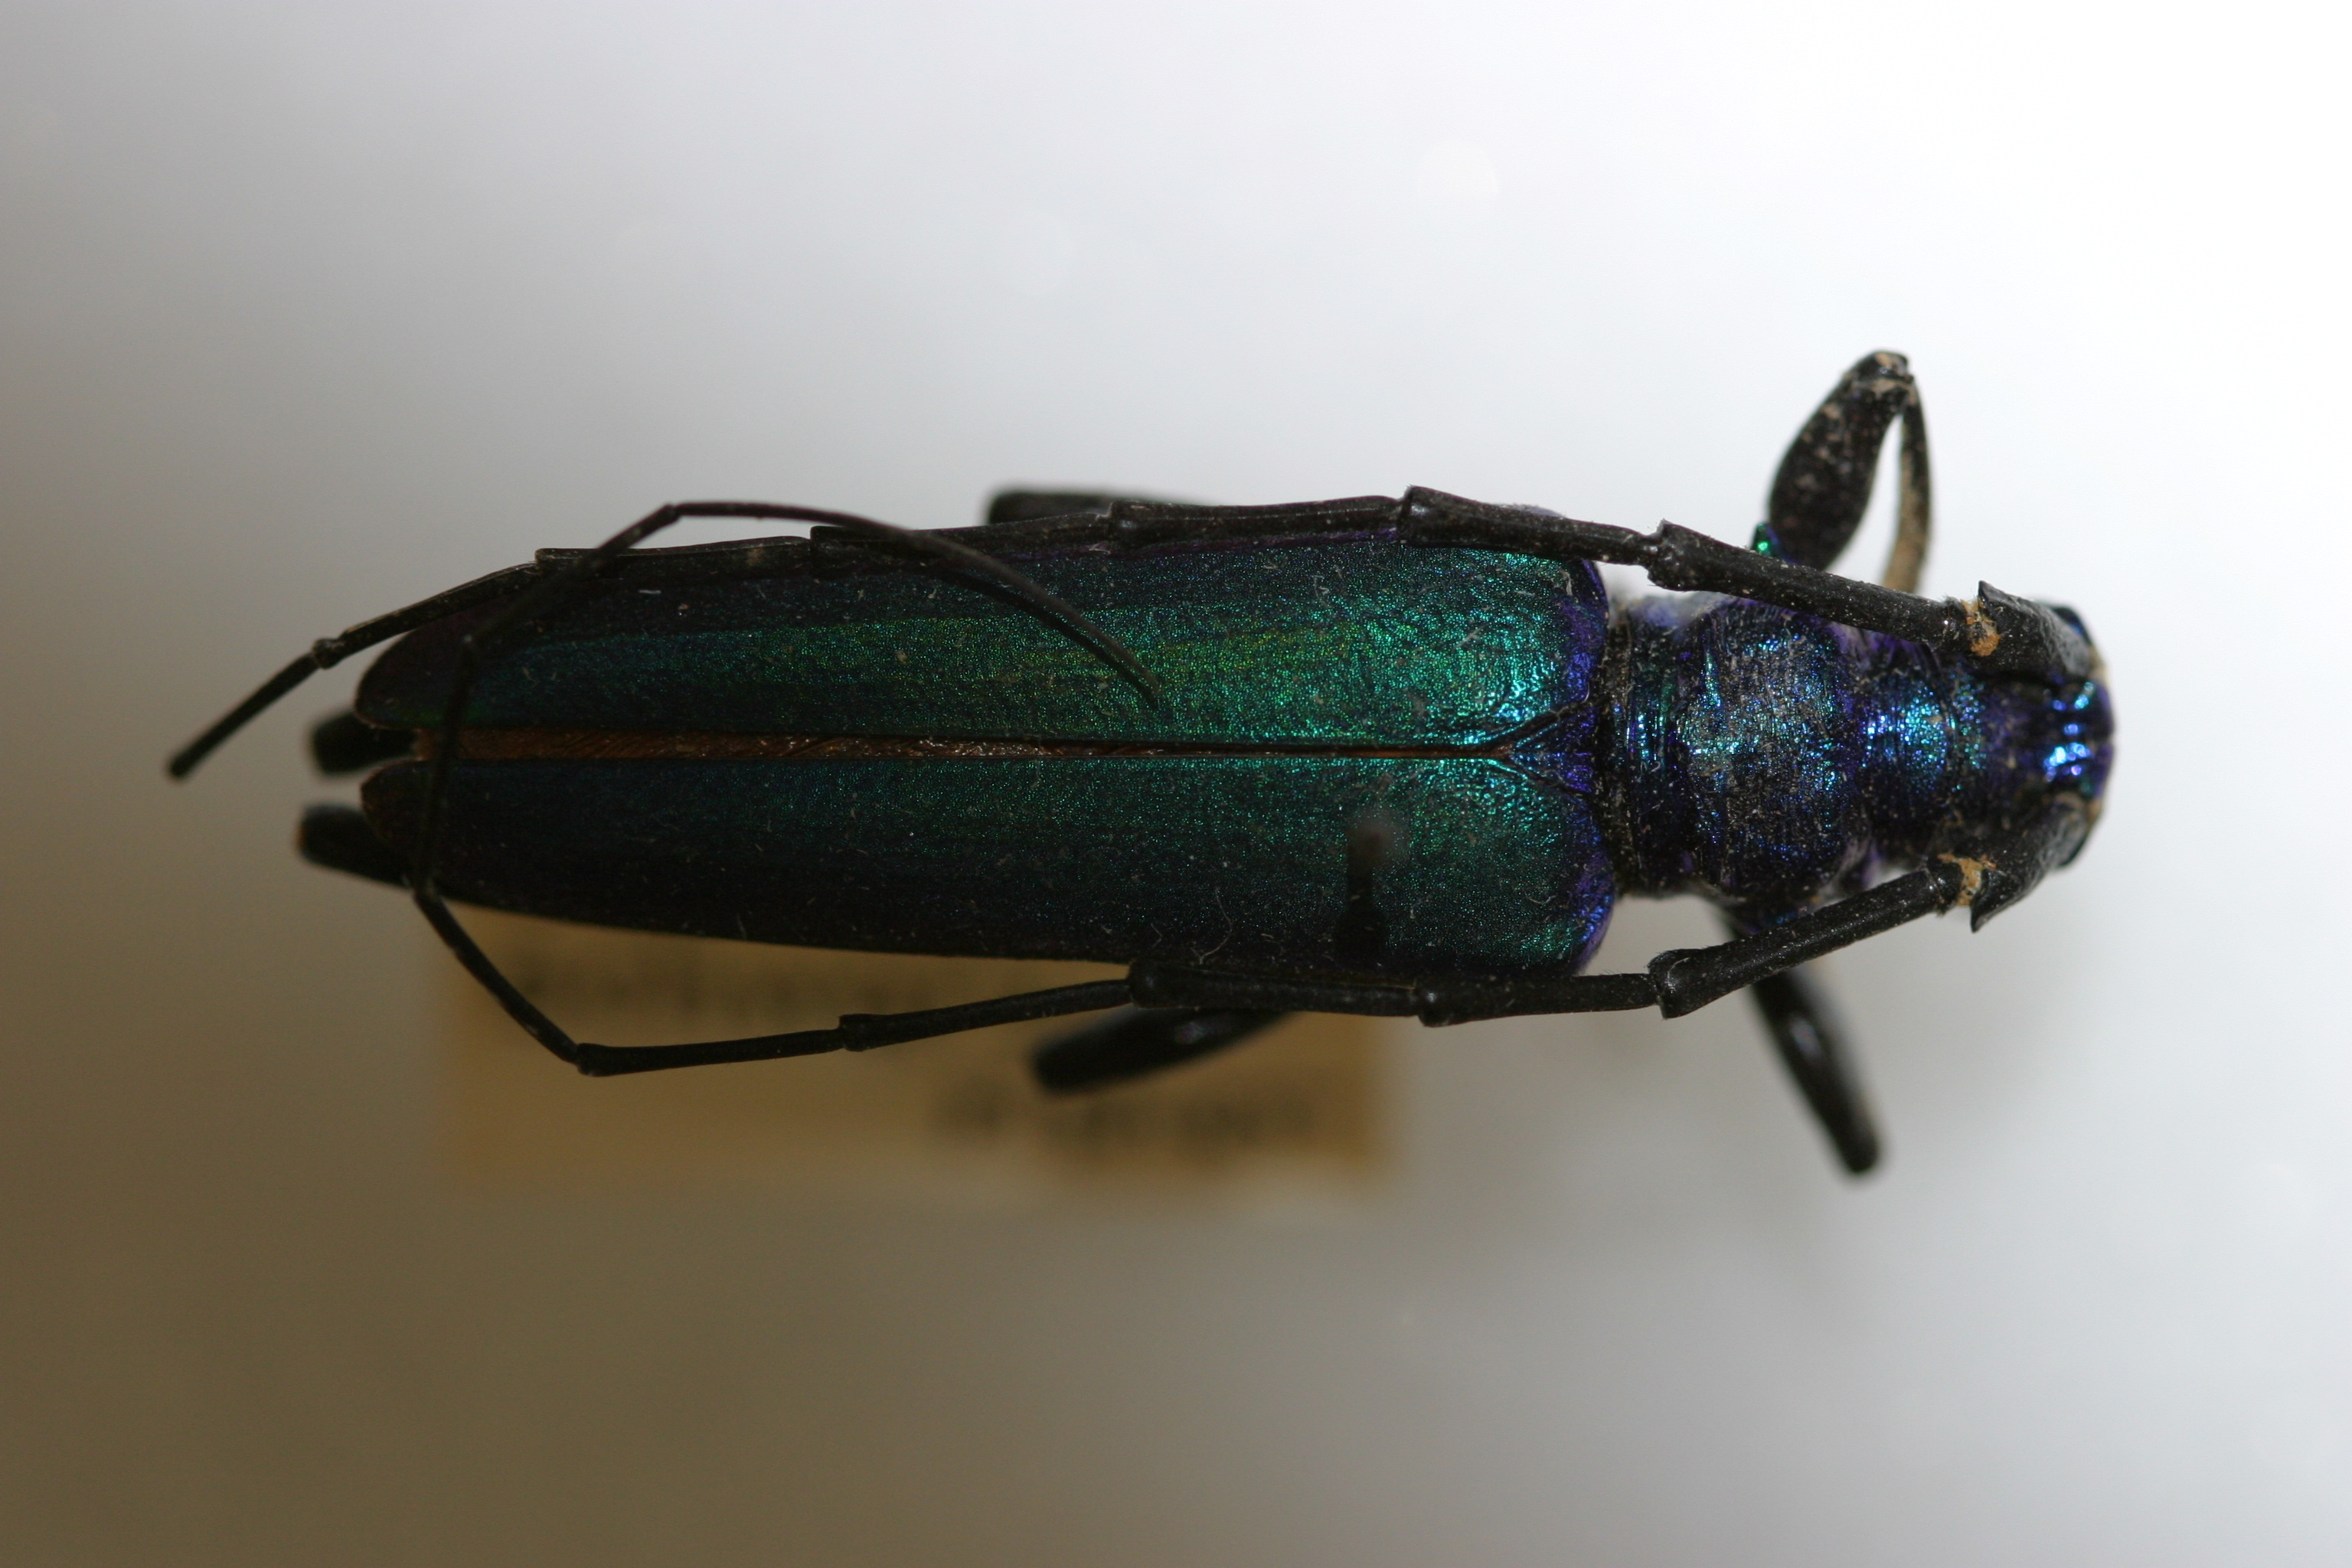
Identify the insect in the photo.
Callichroma schwarzi (also Plinthocoelium schwarzi)
